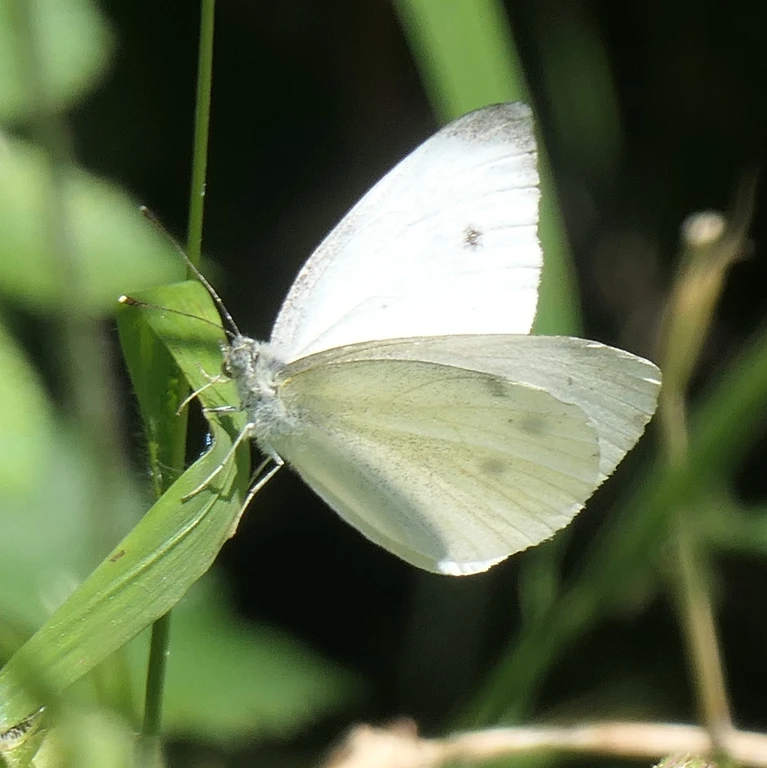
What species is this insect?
Pieris rapae
